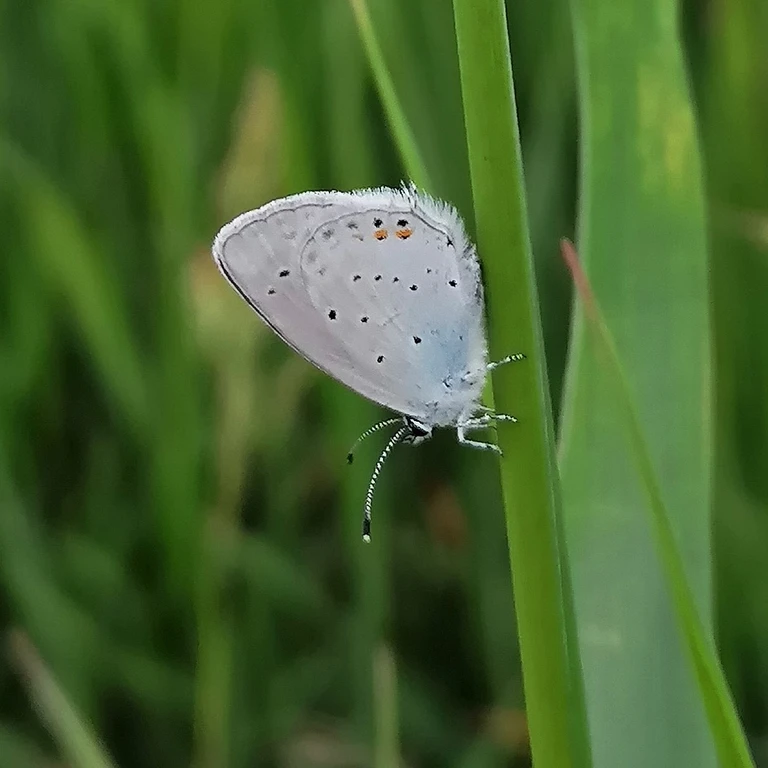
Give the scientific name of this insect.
Cupido argiades (also Elkalyce argiades)
